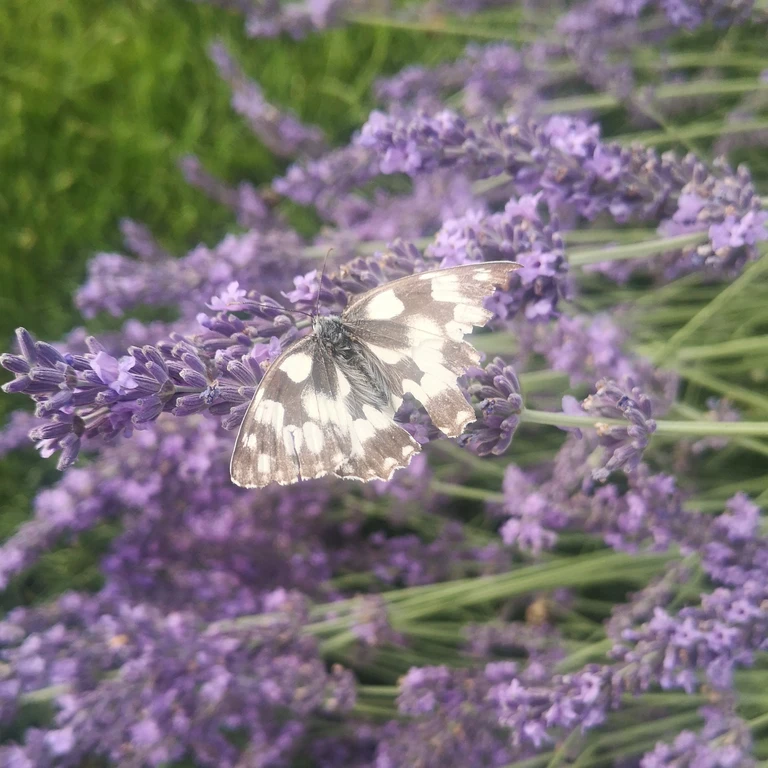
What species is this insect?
Melanargia galathea
